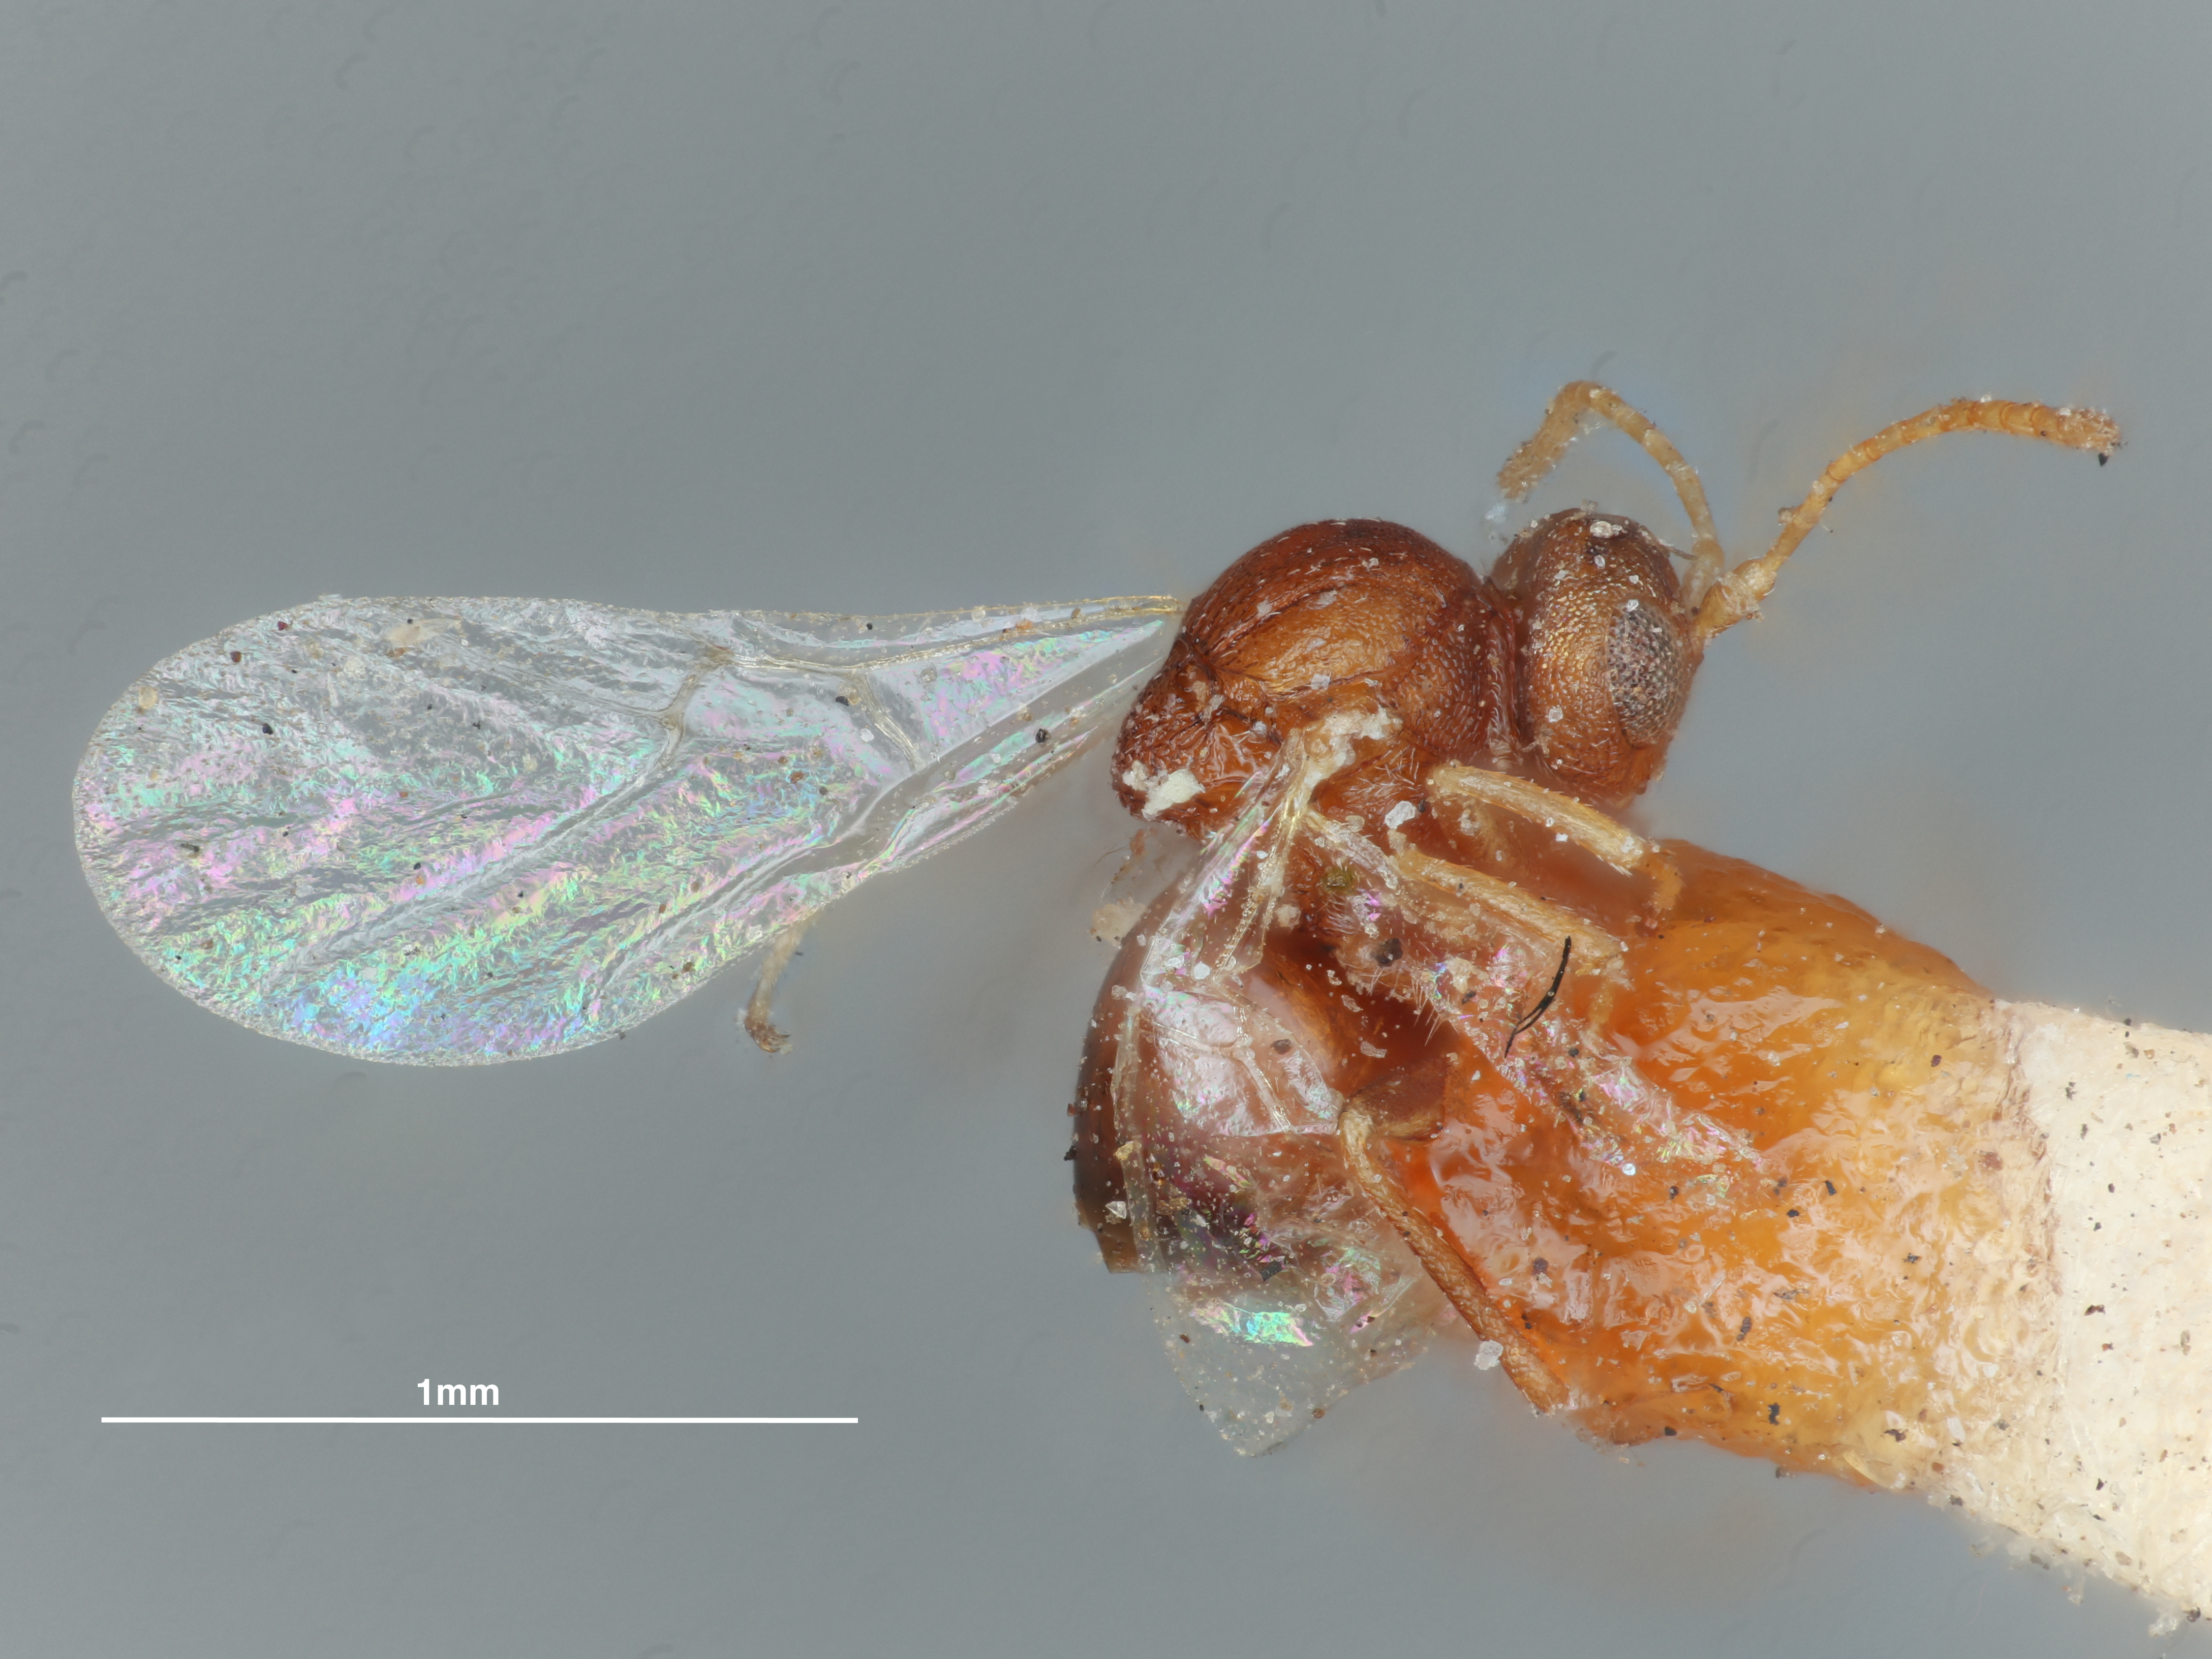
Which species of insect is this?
Andricus blastophagus
